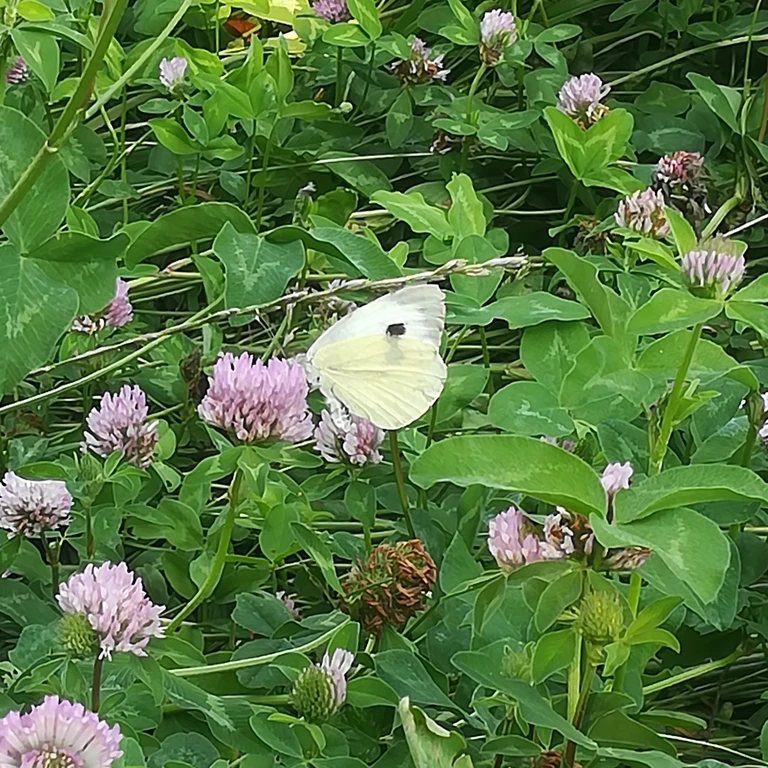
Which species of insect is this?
Pieris brassicae
